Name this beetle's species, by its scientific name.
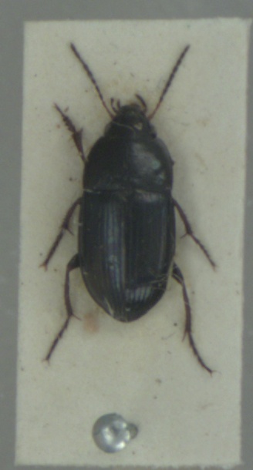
Amara convexior
